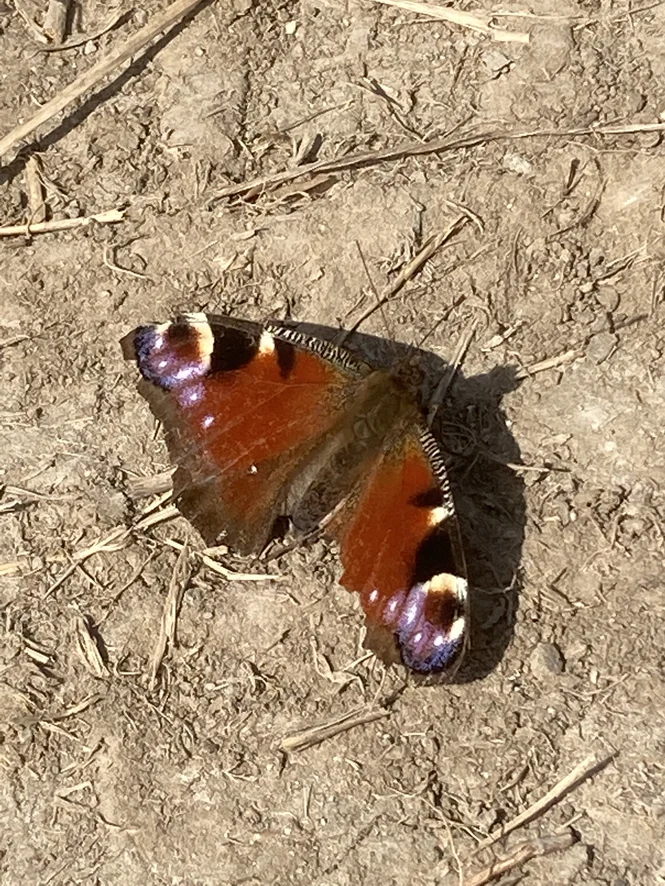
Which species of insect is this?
Aglais io
